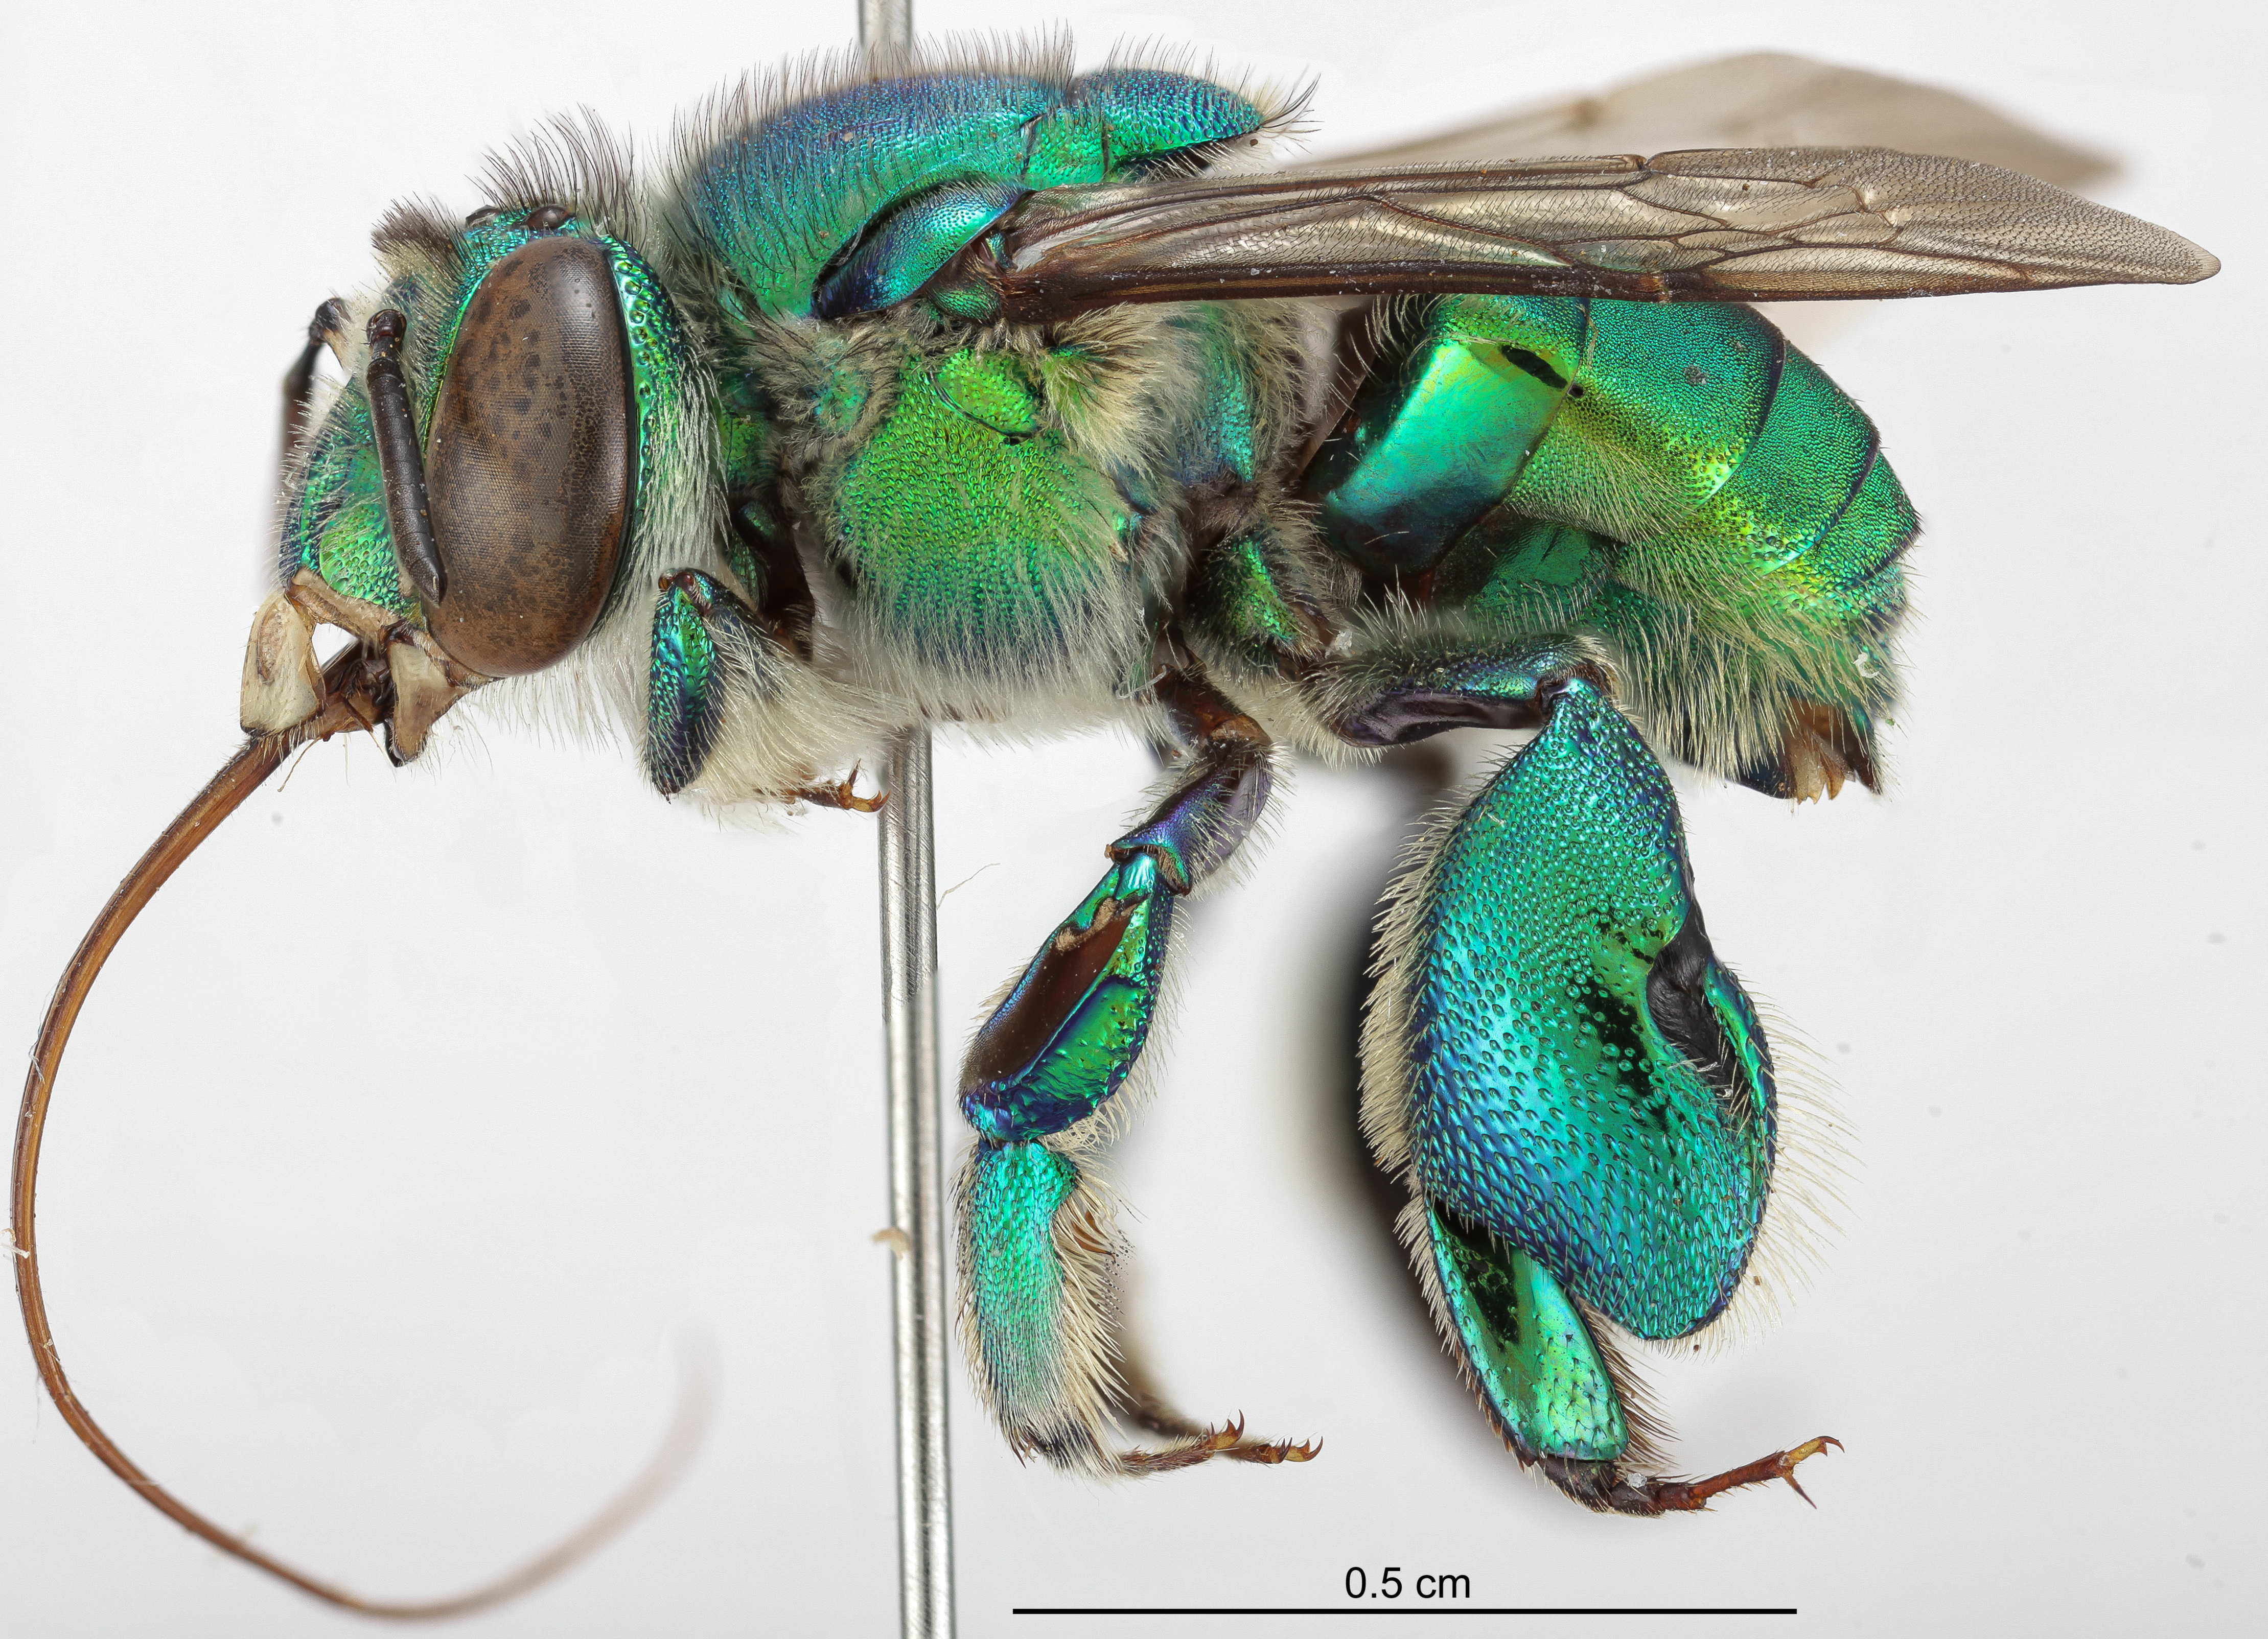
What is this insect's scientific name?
Euglossa securigera
